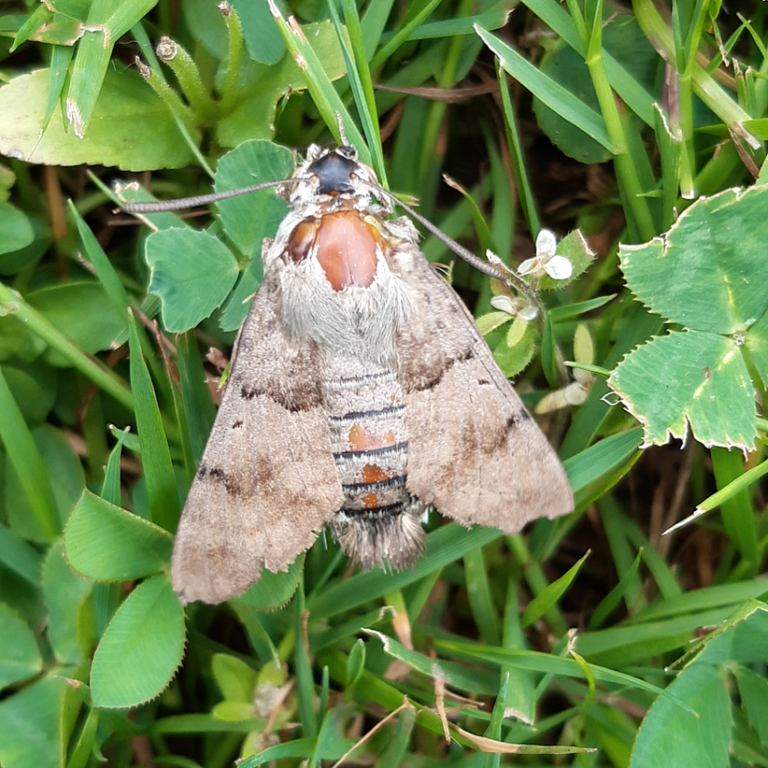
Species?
Macroglossum stellatarum
